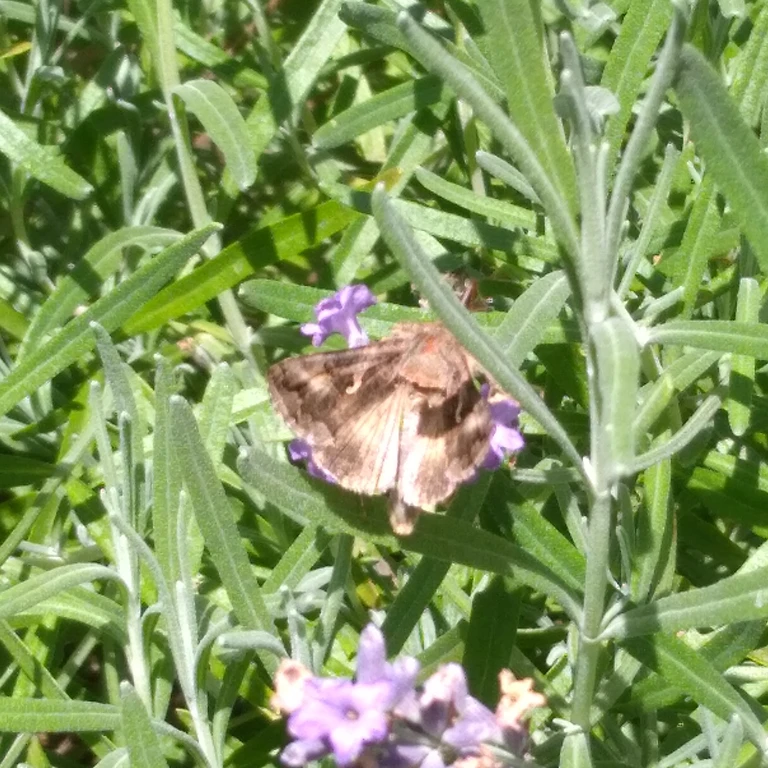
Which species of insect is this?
Autographa gamma
